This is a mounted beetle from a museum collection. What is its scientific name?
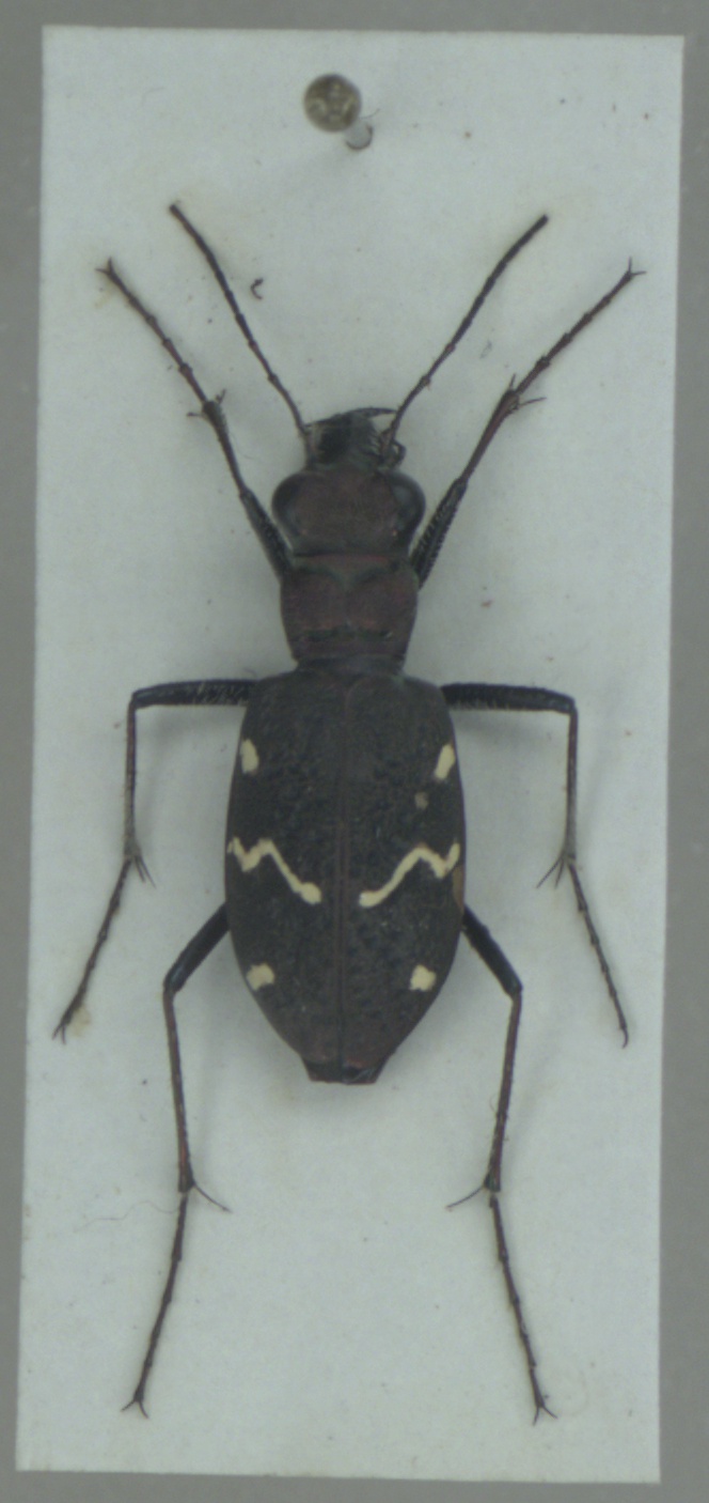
Cicindela sylvatica
